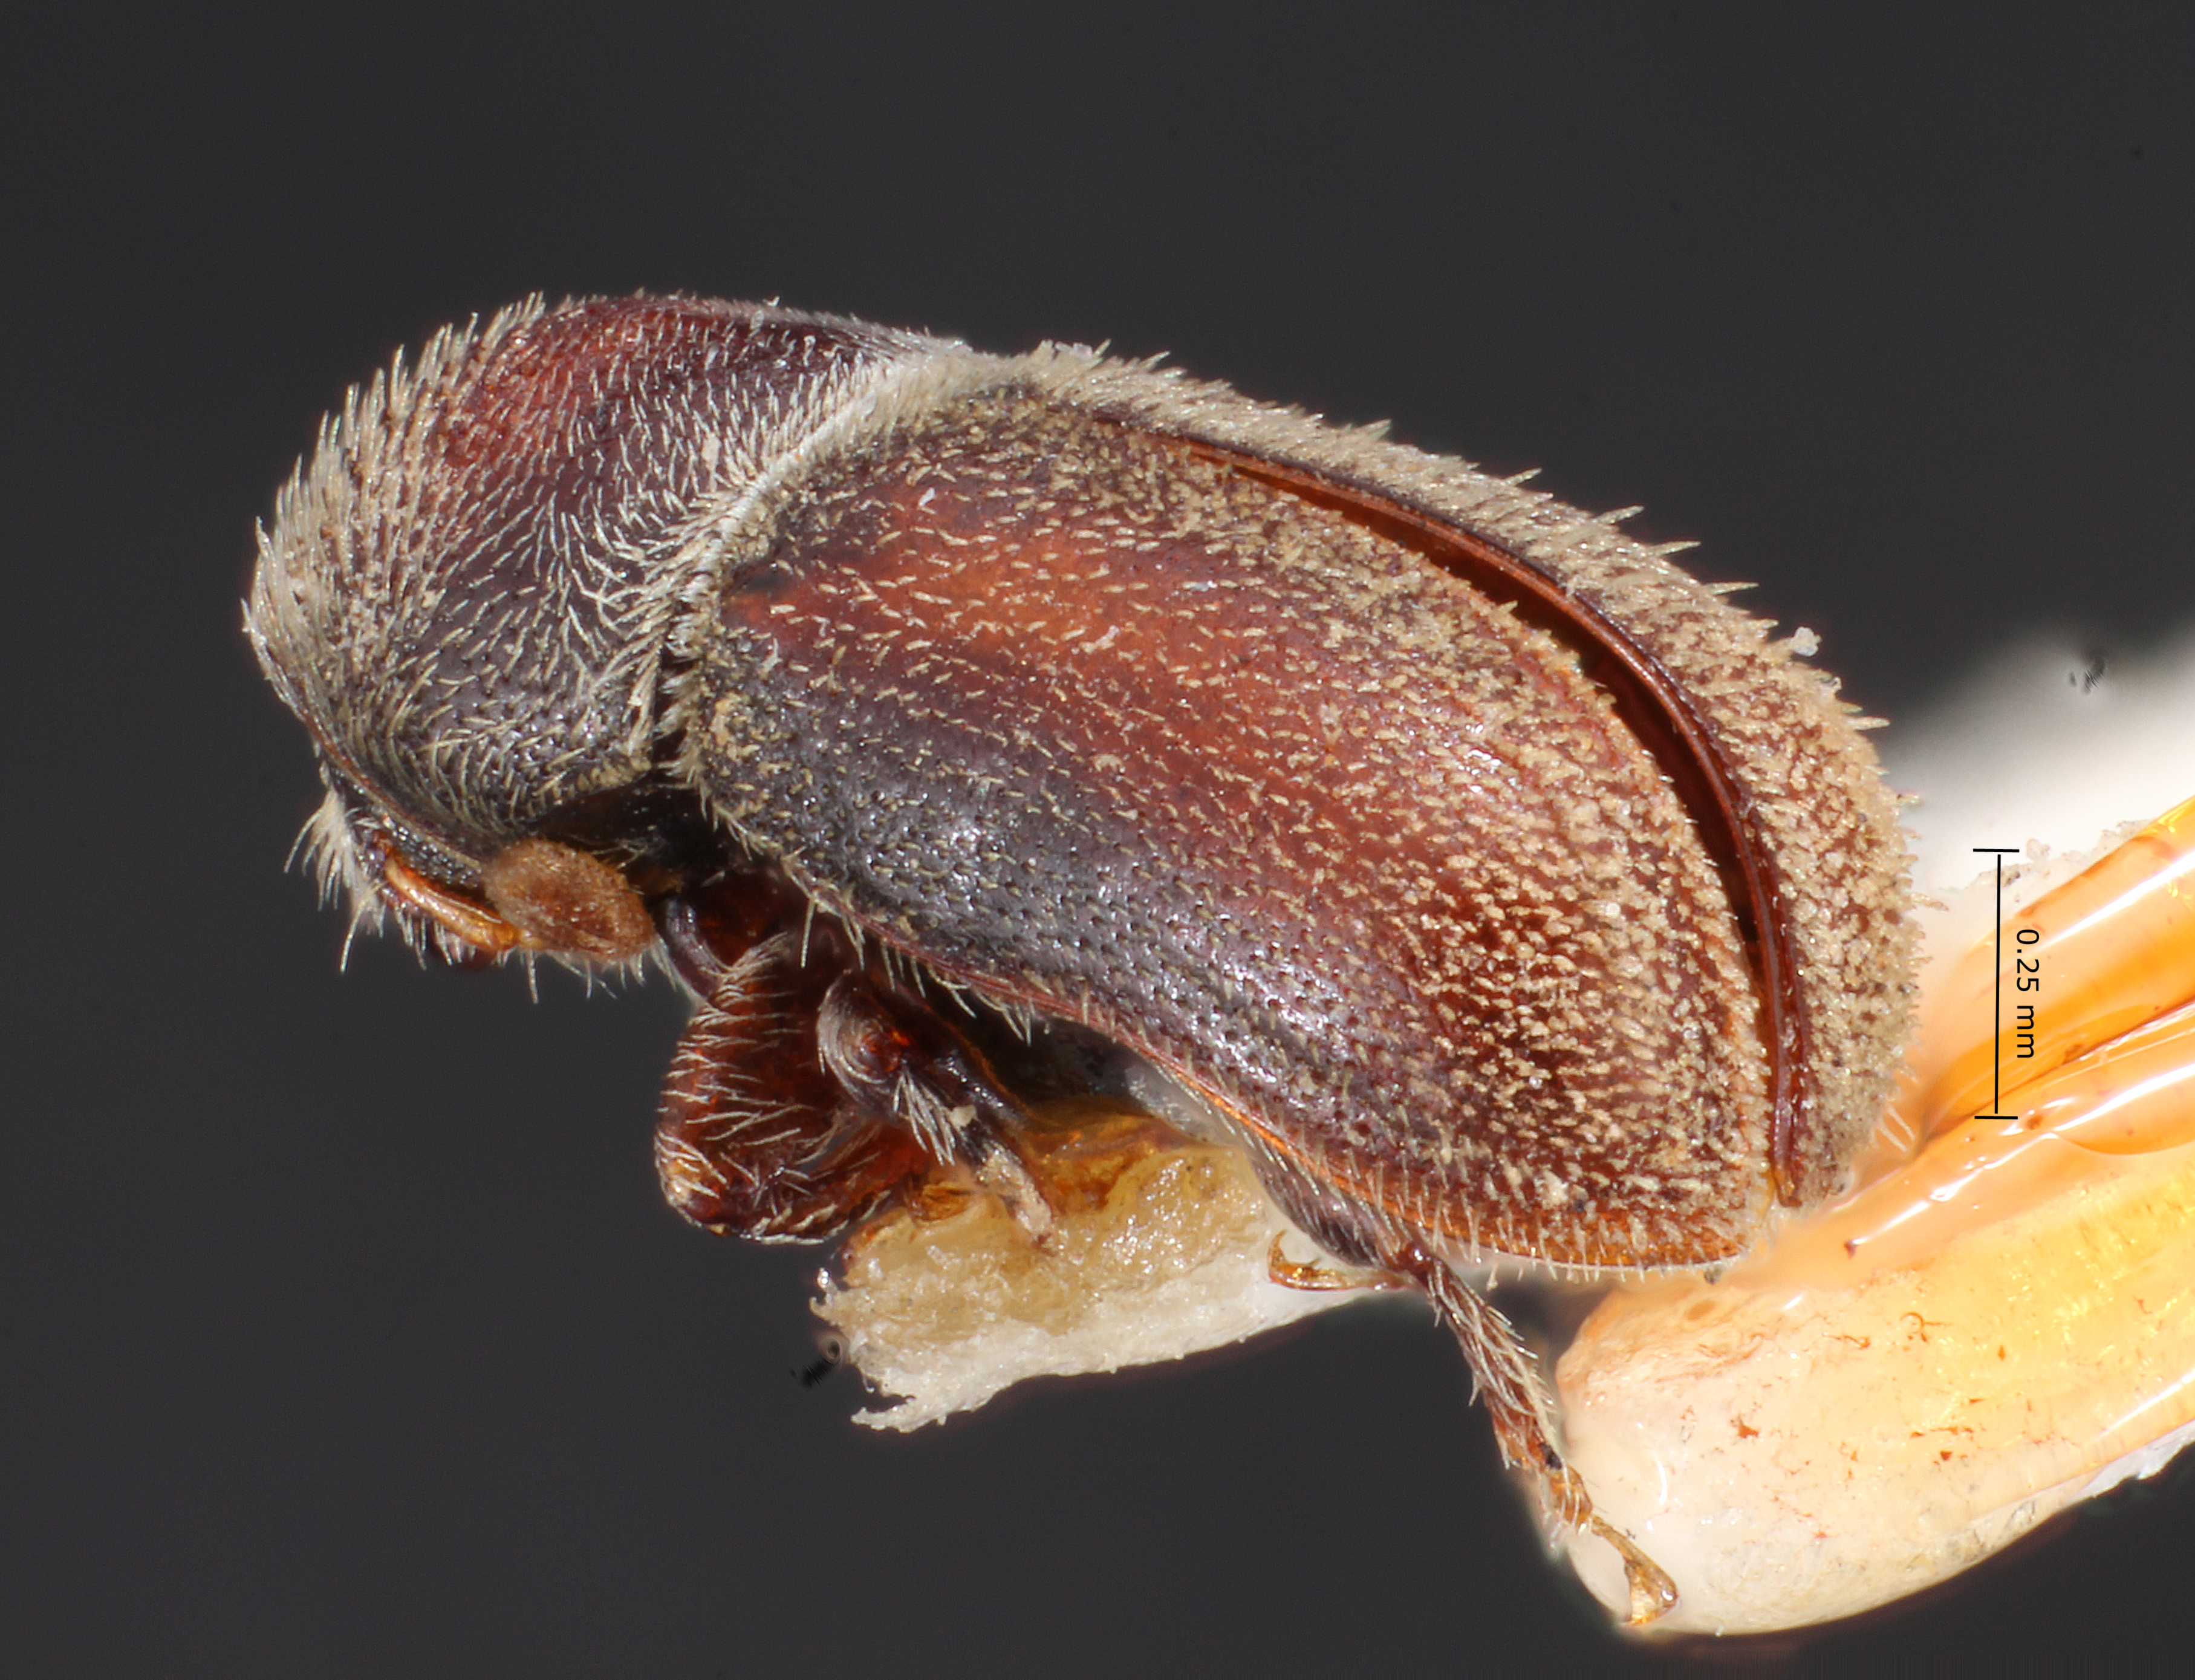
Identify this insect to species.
Pseudopityophthorus opacicollis
